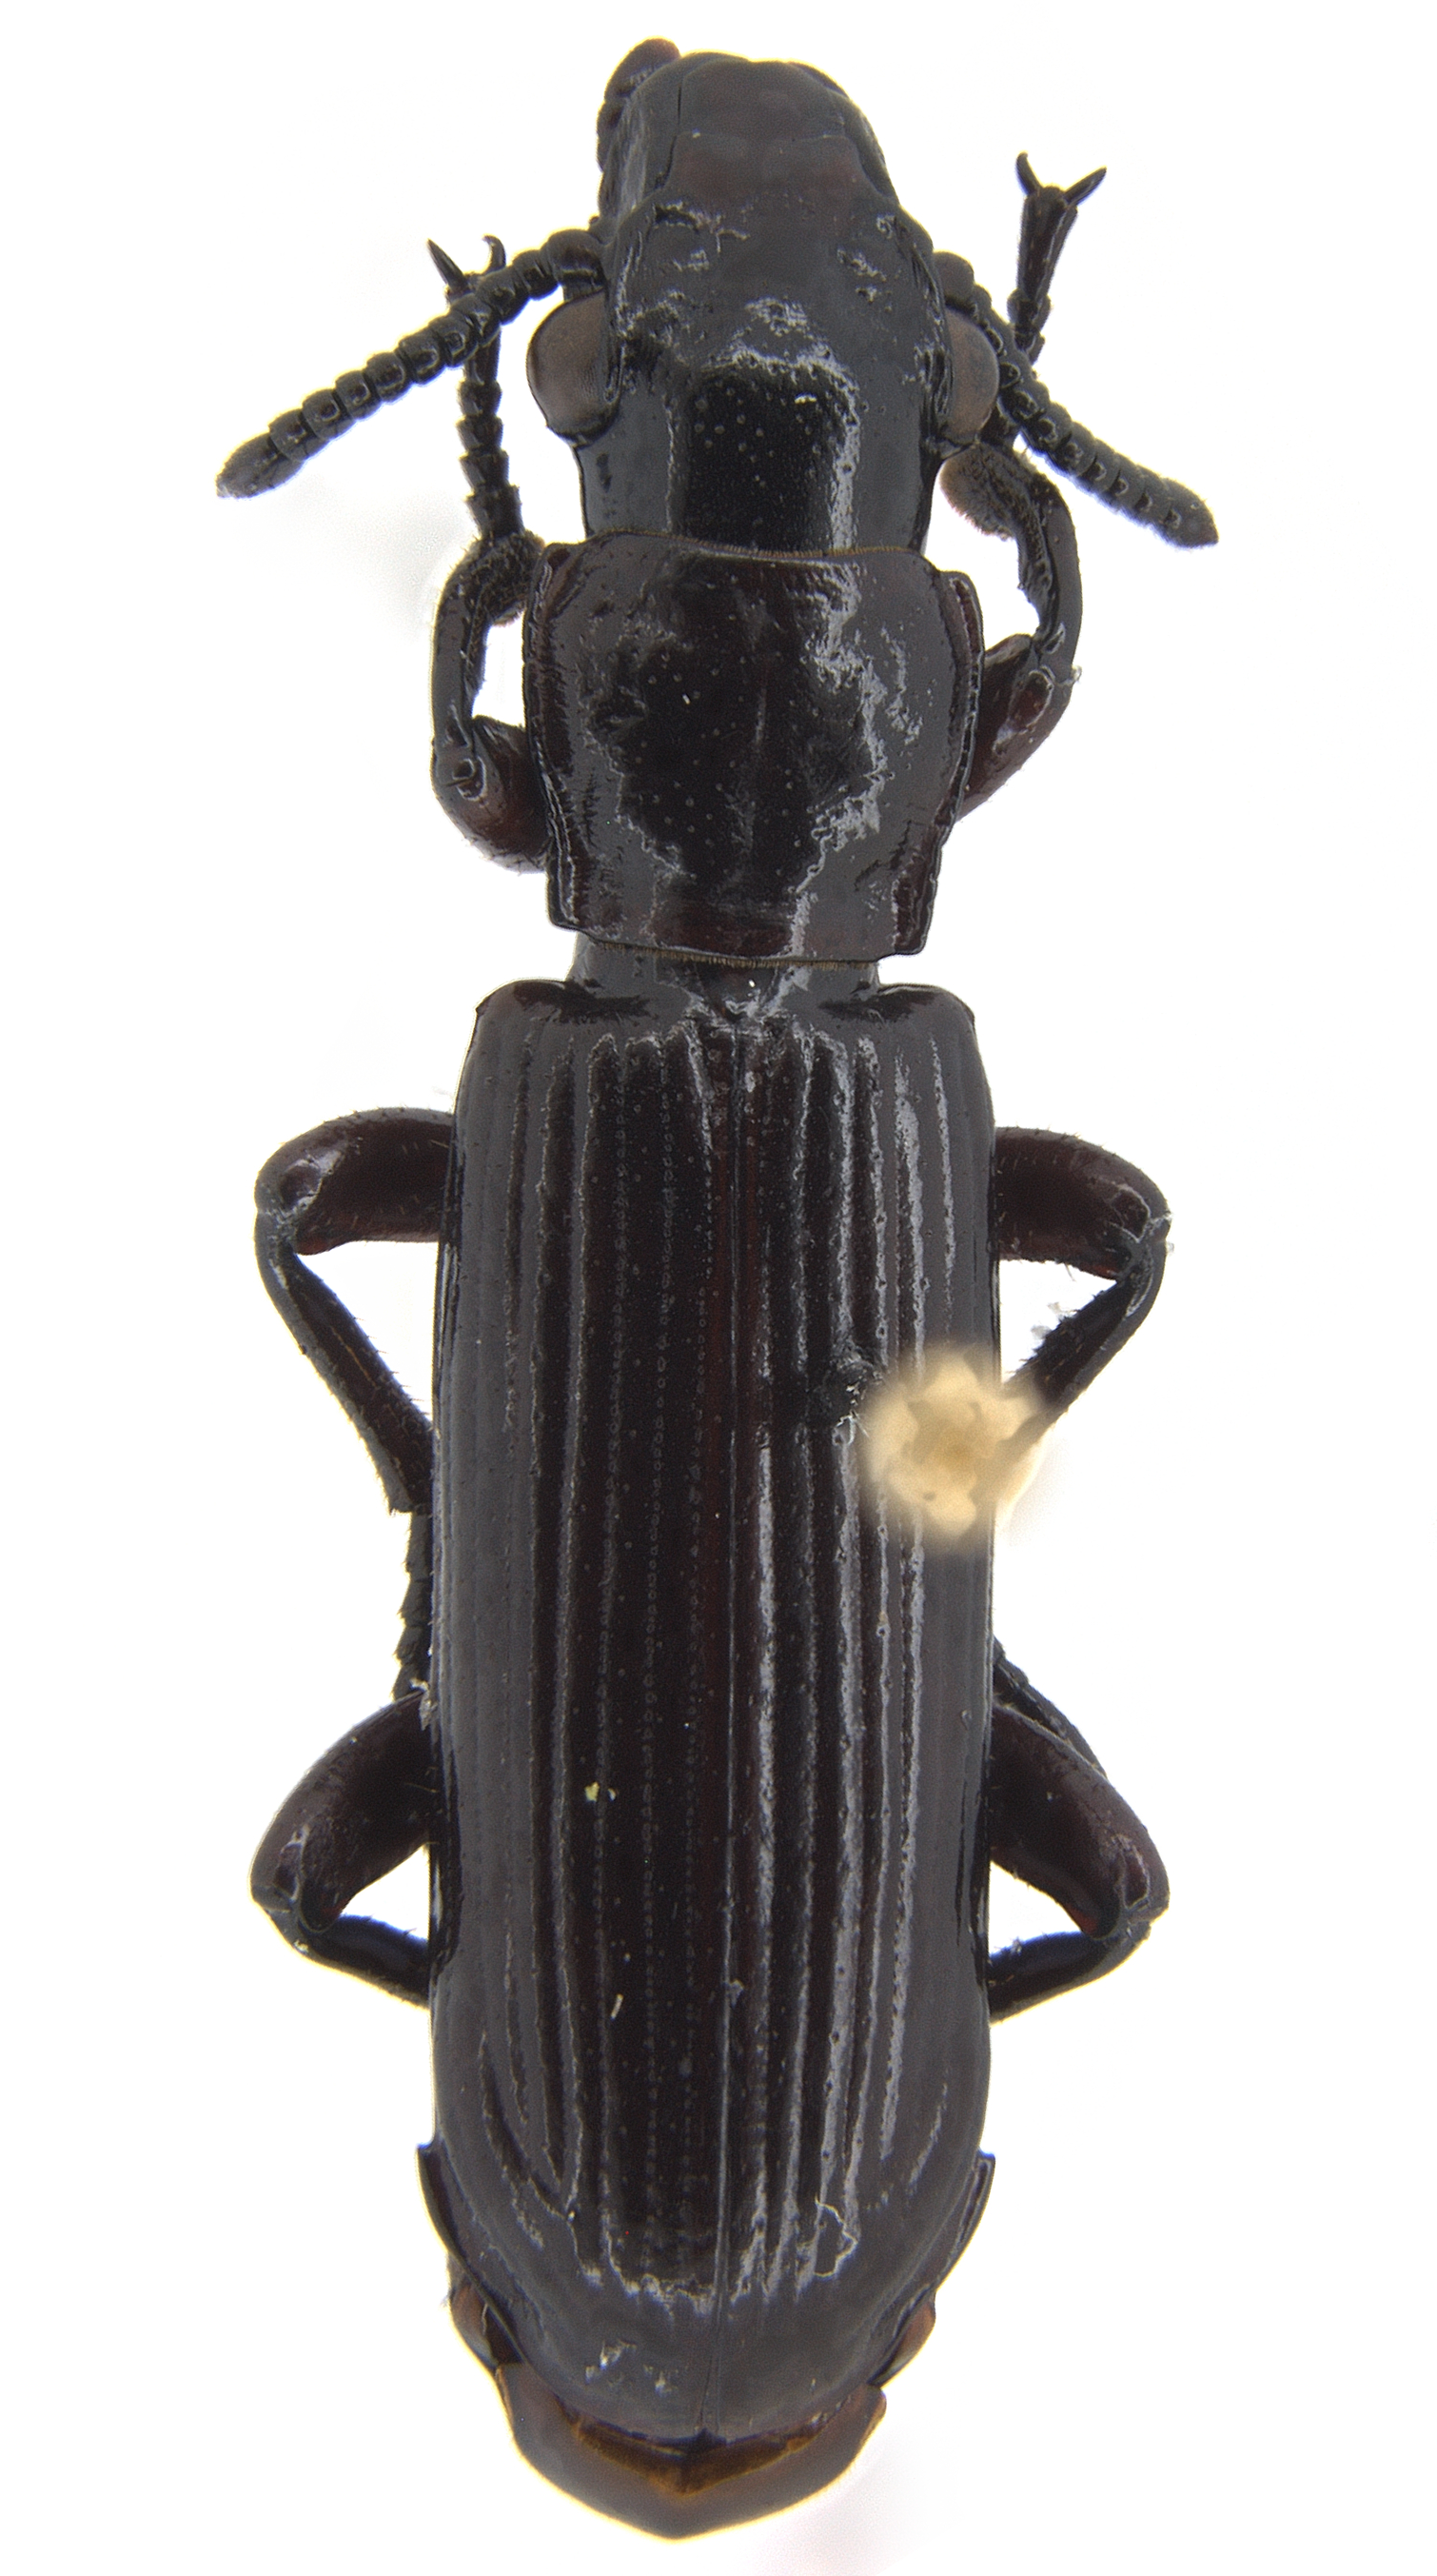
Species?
Platycerozaena panamensis
